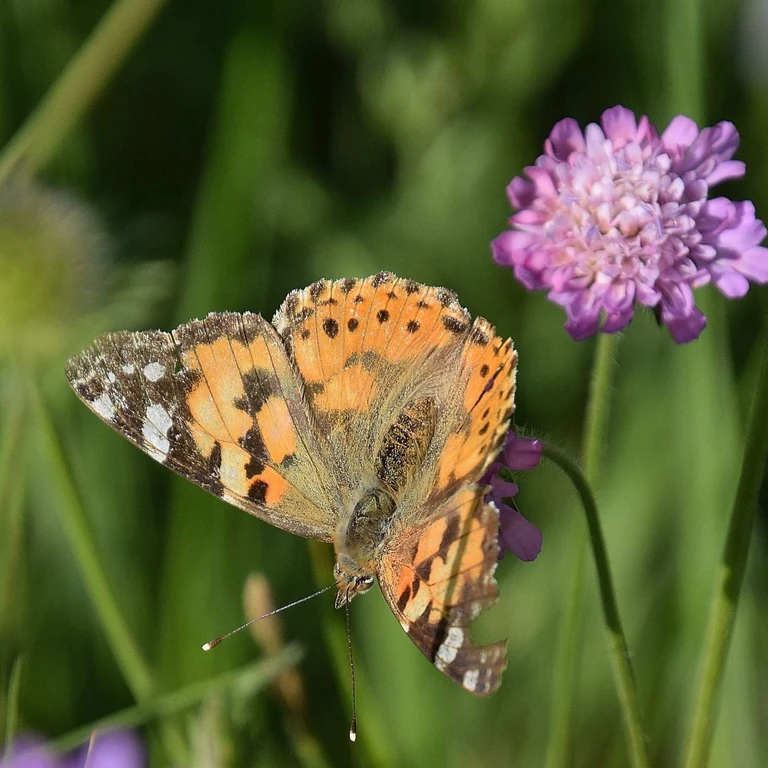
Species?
Vanessa cardui
